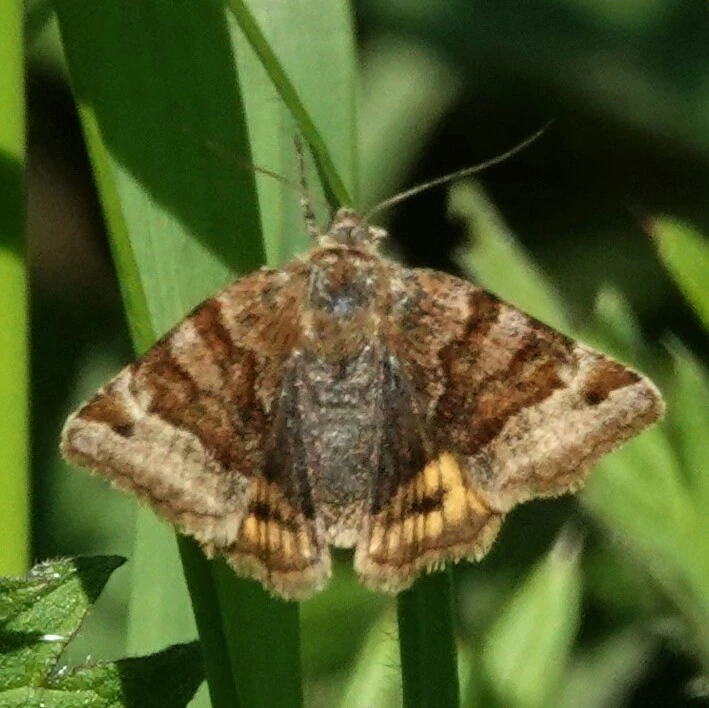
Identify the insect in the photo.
Euclidia glyphica
